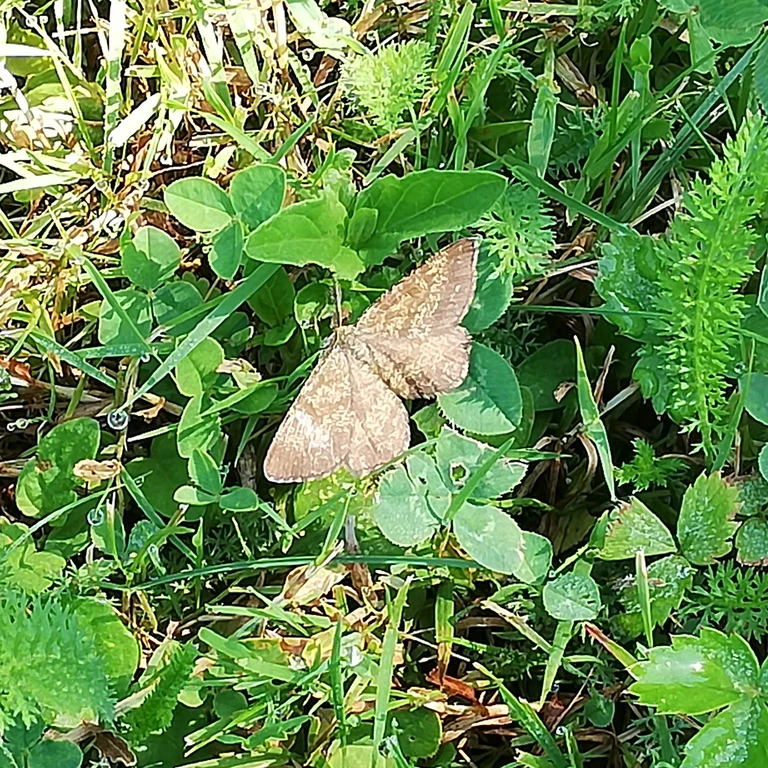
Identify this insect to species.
Ematurga atomaria
